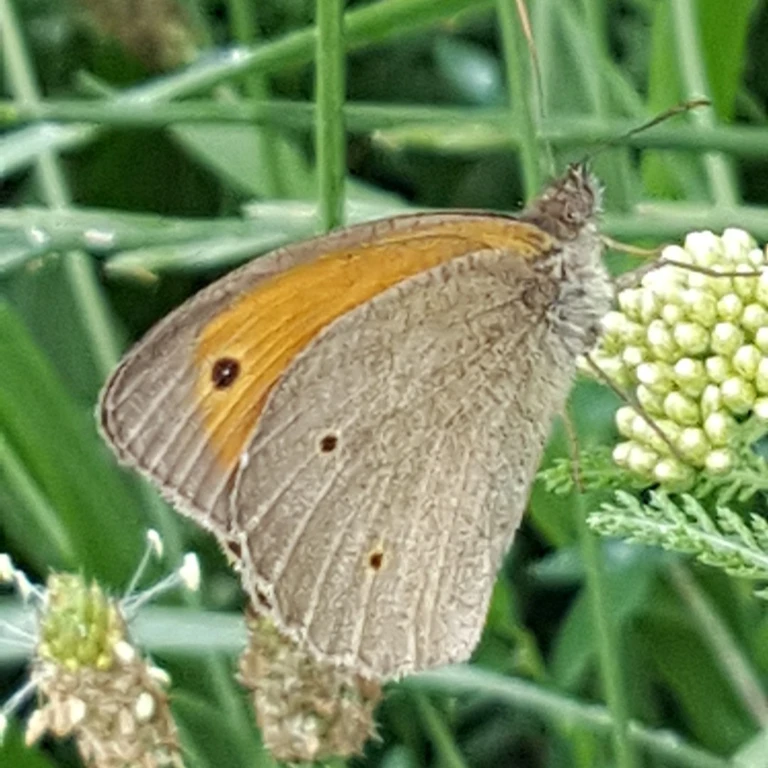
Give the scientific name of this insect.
Maniola jurtina
